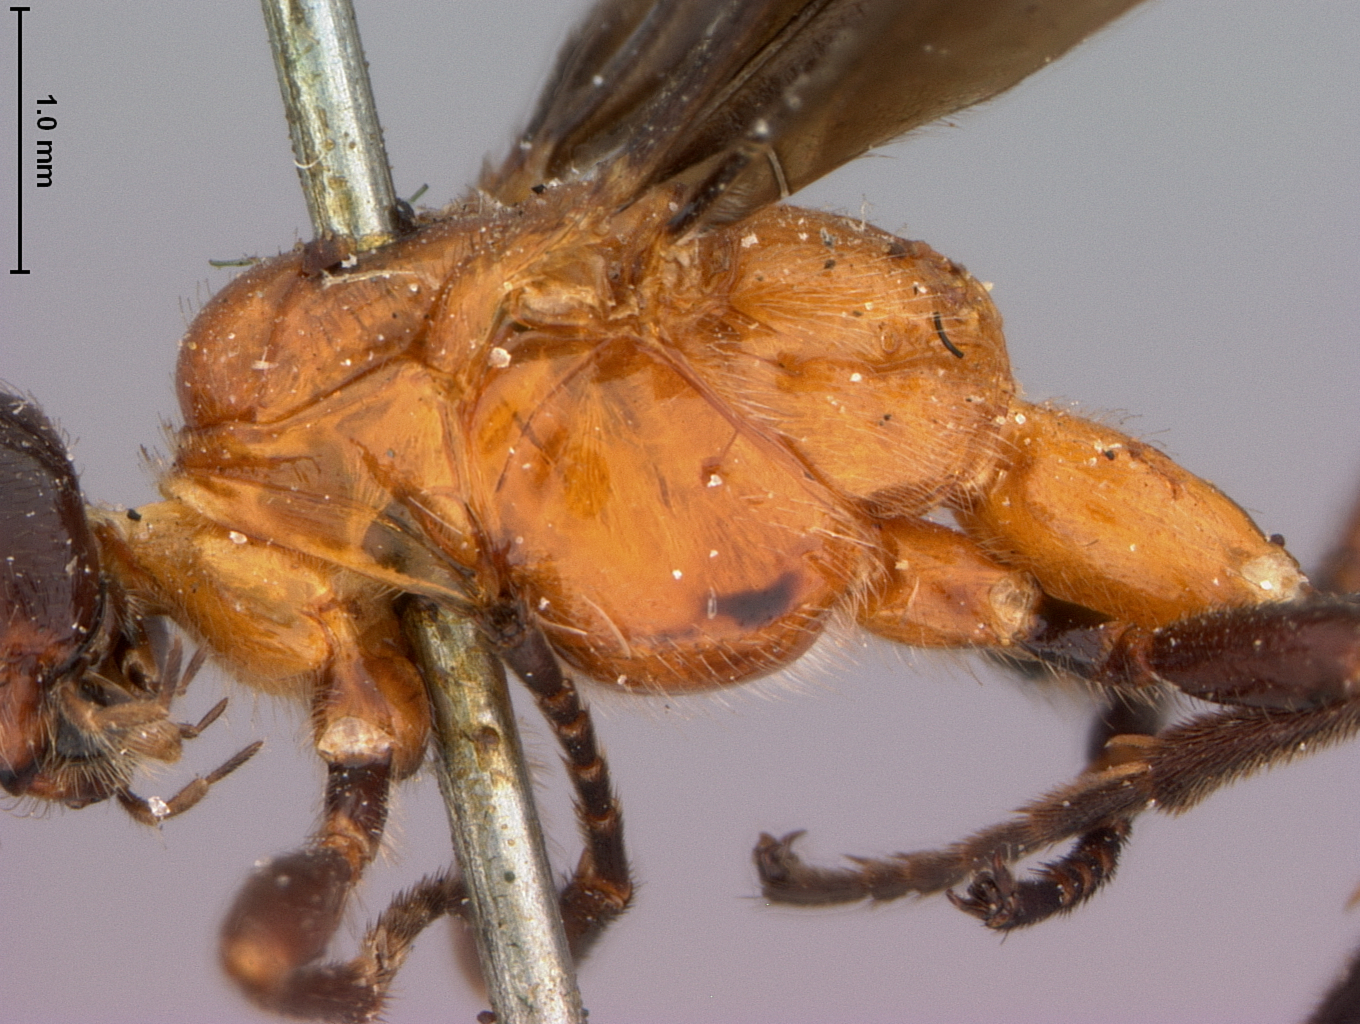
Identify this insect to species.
Bracon belfragei
